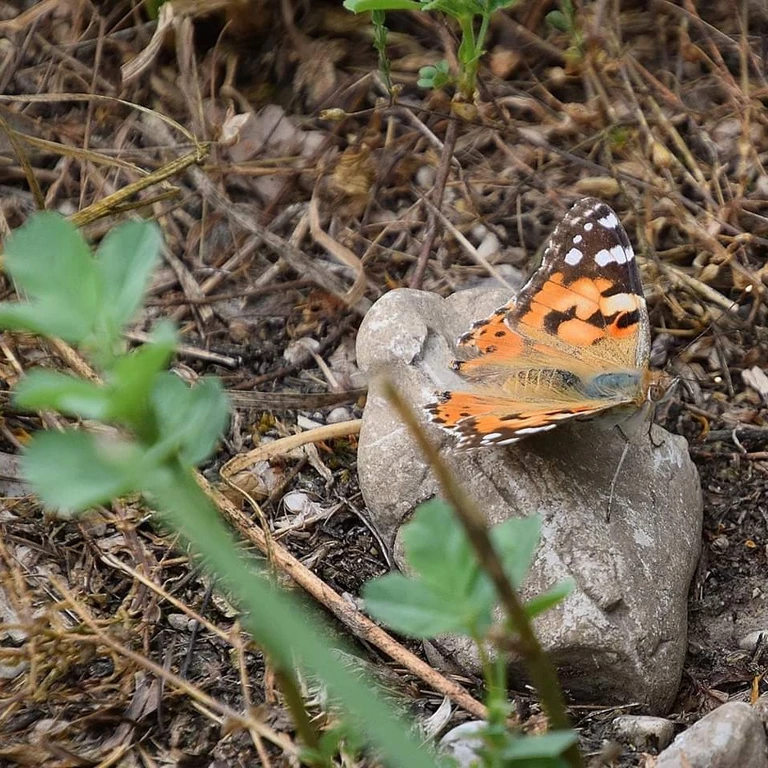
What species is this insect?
Vanessa cardui
